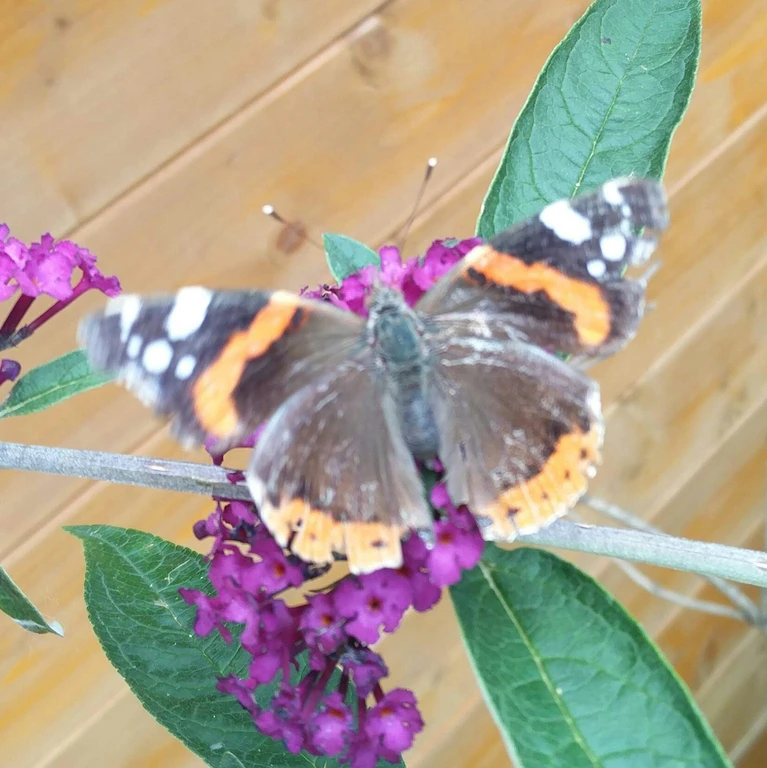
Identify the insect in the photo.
Vanessa atalanta
